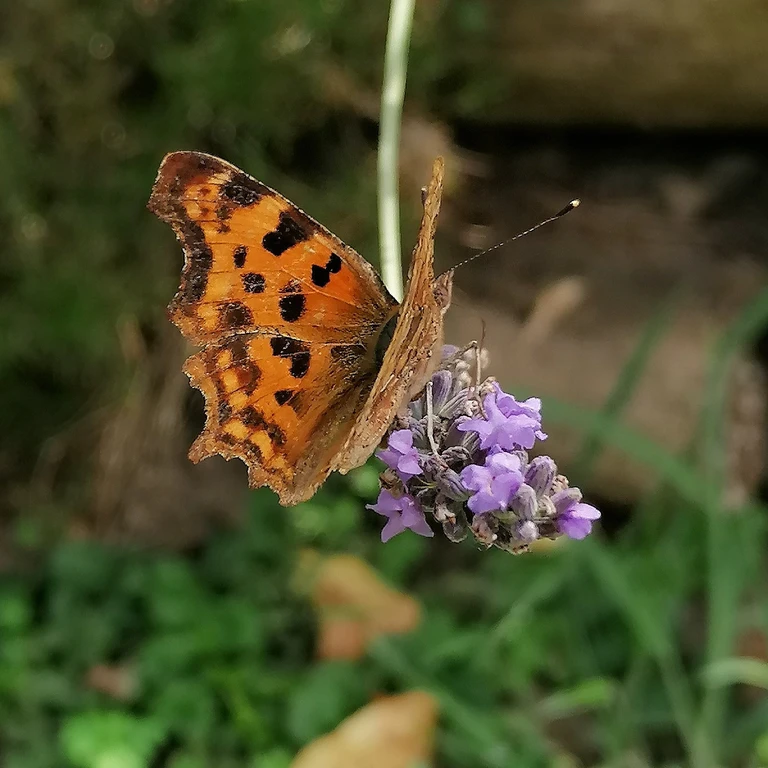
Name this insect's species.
Polygonia c-album
